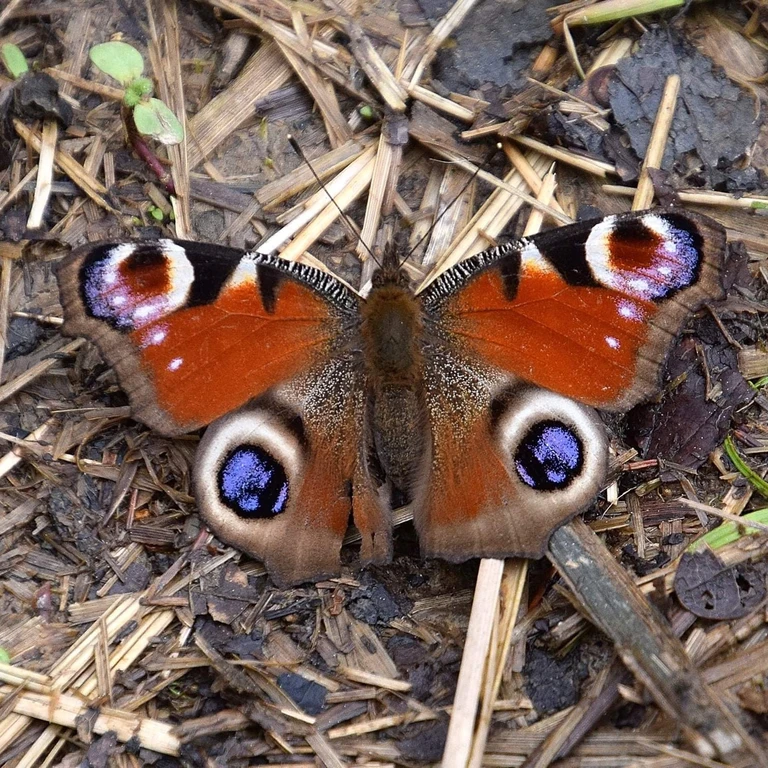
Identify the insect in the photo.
Aglais io
